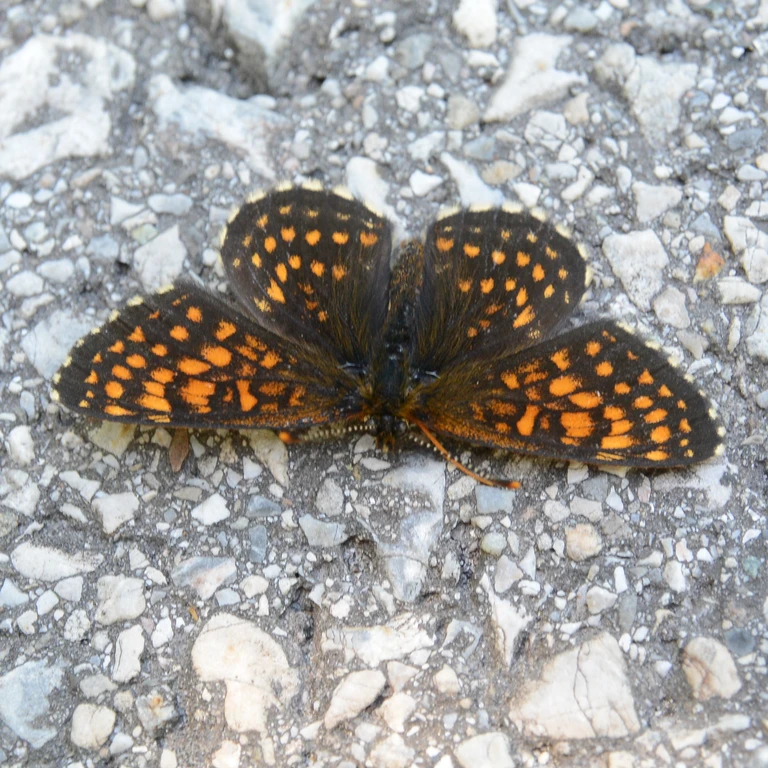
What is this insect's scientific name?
Melitaea diamina
